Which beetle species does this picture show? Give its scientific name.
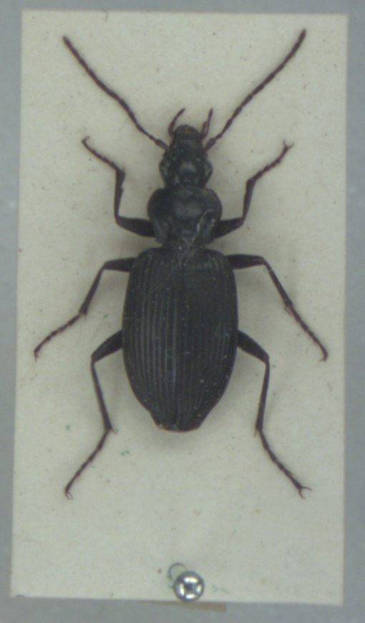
Platynus assimilis
